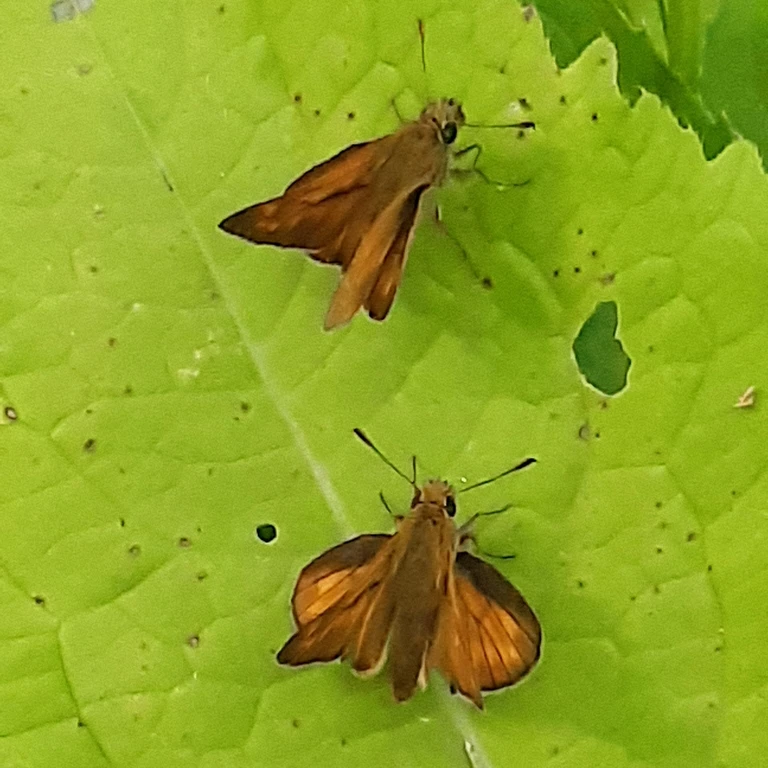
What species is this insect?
Ochlodes sylvanus (also Ochlodes venata)
